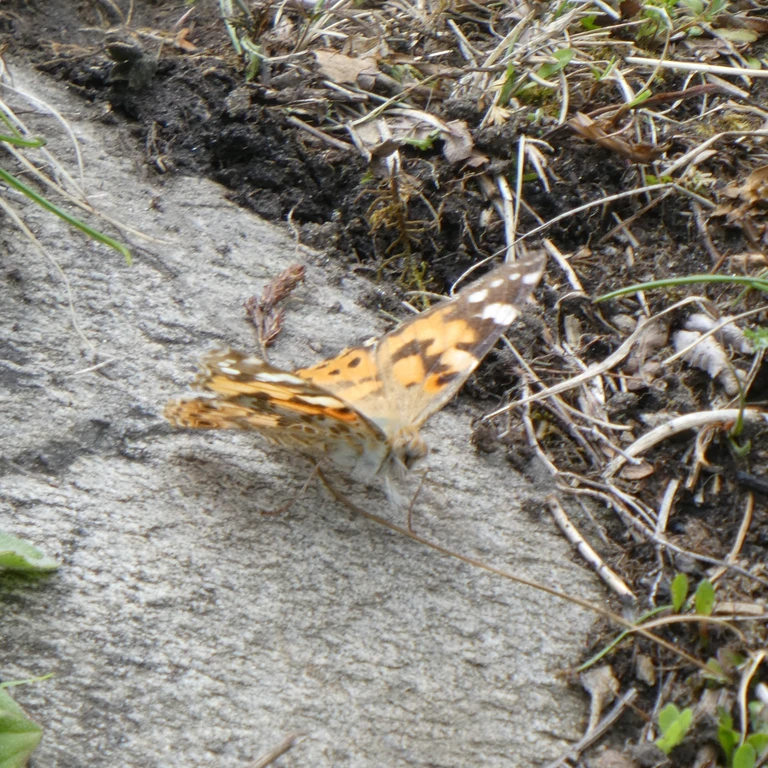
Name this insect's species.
Vanessa cardui
